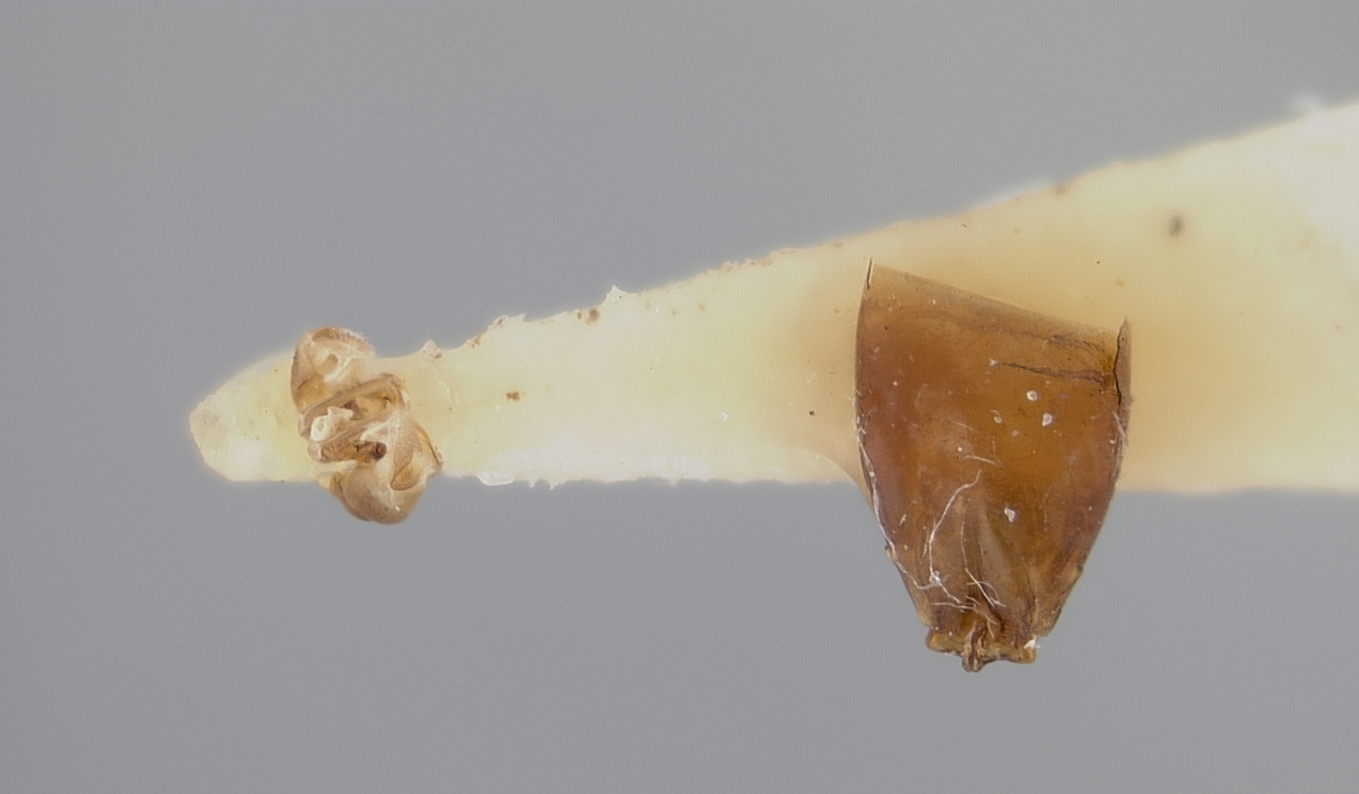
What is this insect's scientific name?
Sphecodes canadensis
